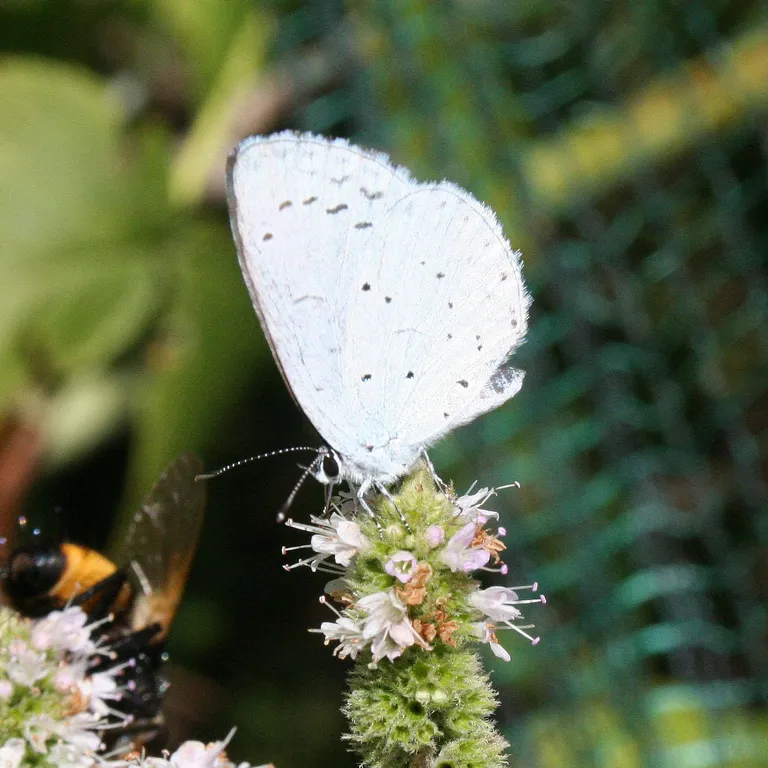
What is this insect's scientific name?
Celastrina argiolus
